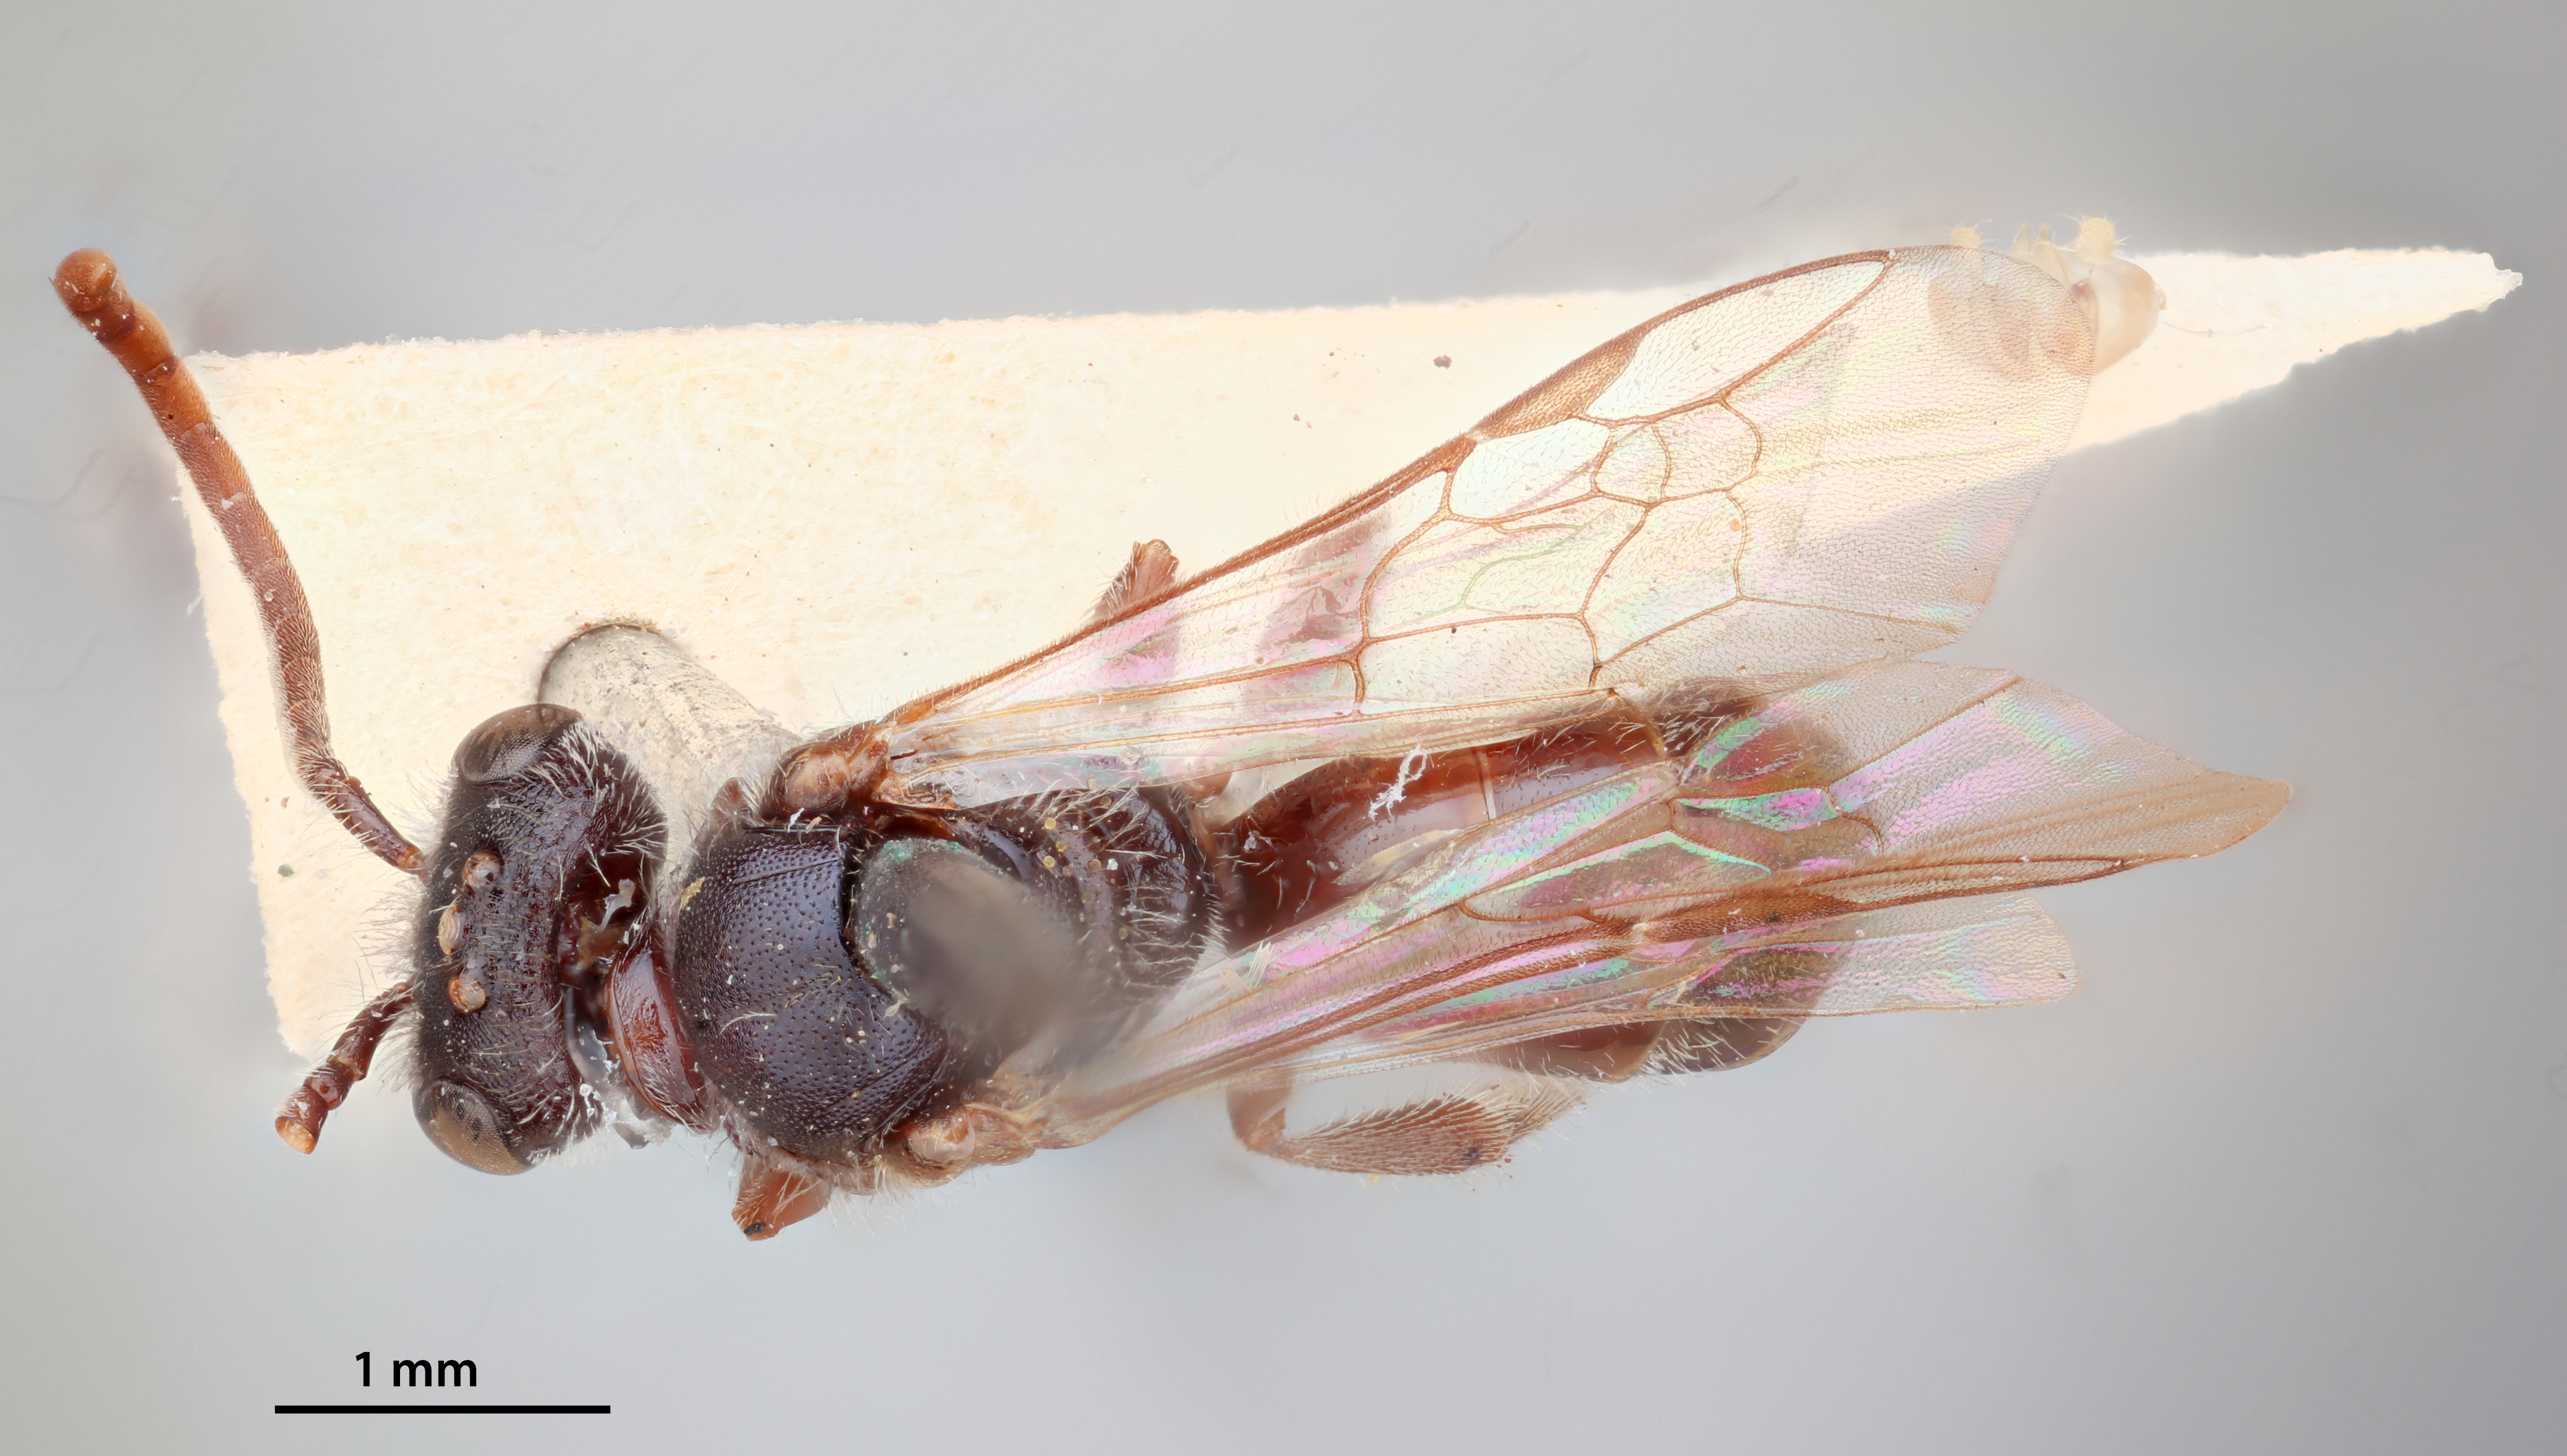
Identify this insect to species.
Evylaeus divergenoides
